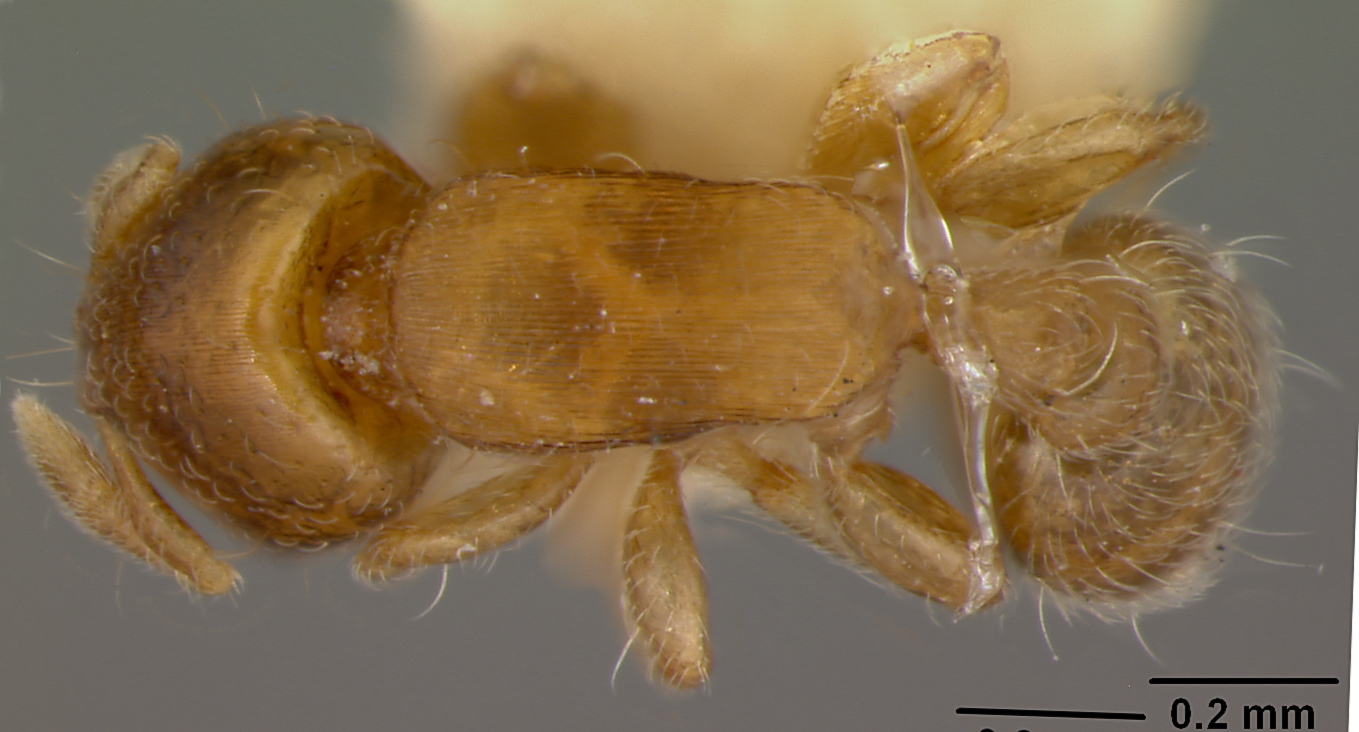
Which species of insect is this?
Rhopalomastix rothneyi
